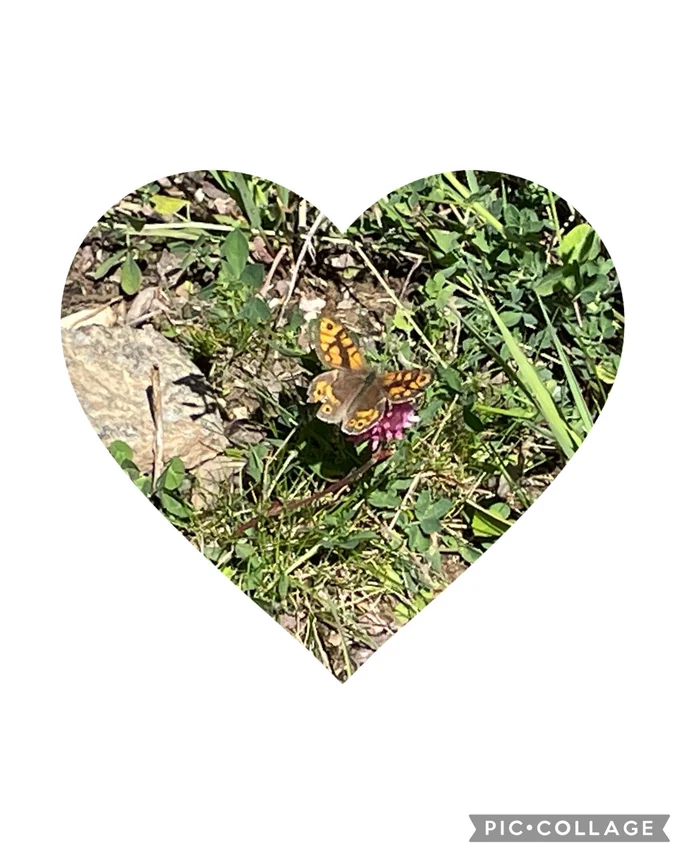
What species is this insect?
Lasiommata megera (also Pararge megera)
